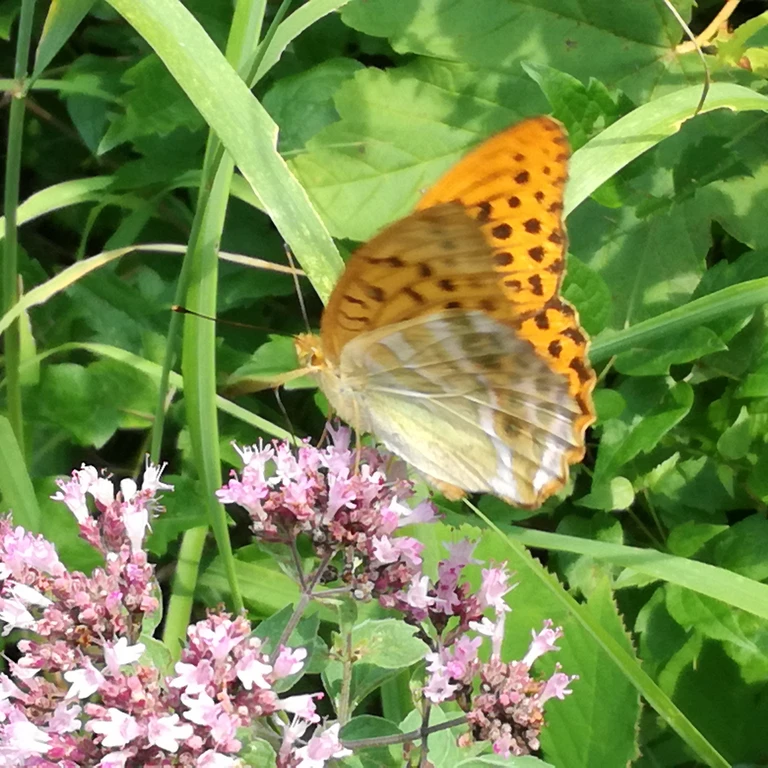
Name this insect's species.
Argynnis paphia
